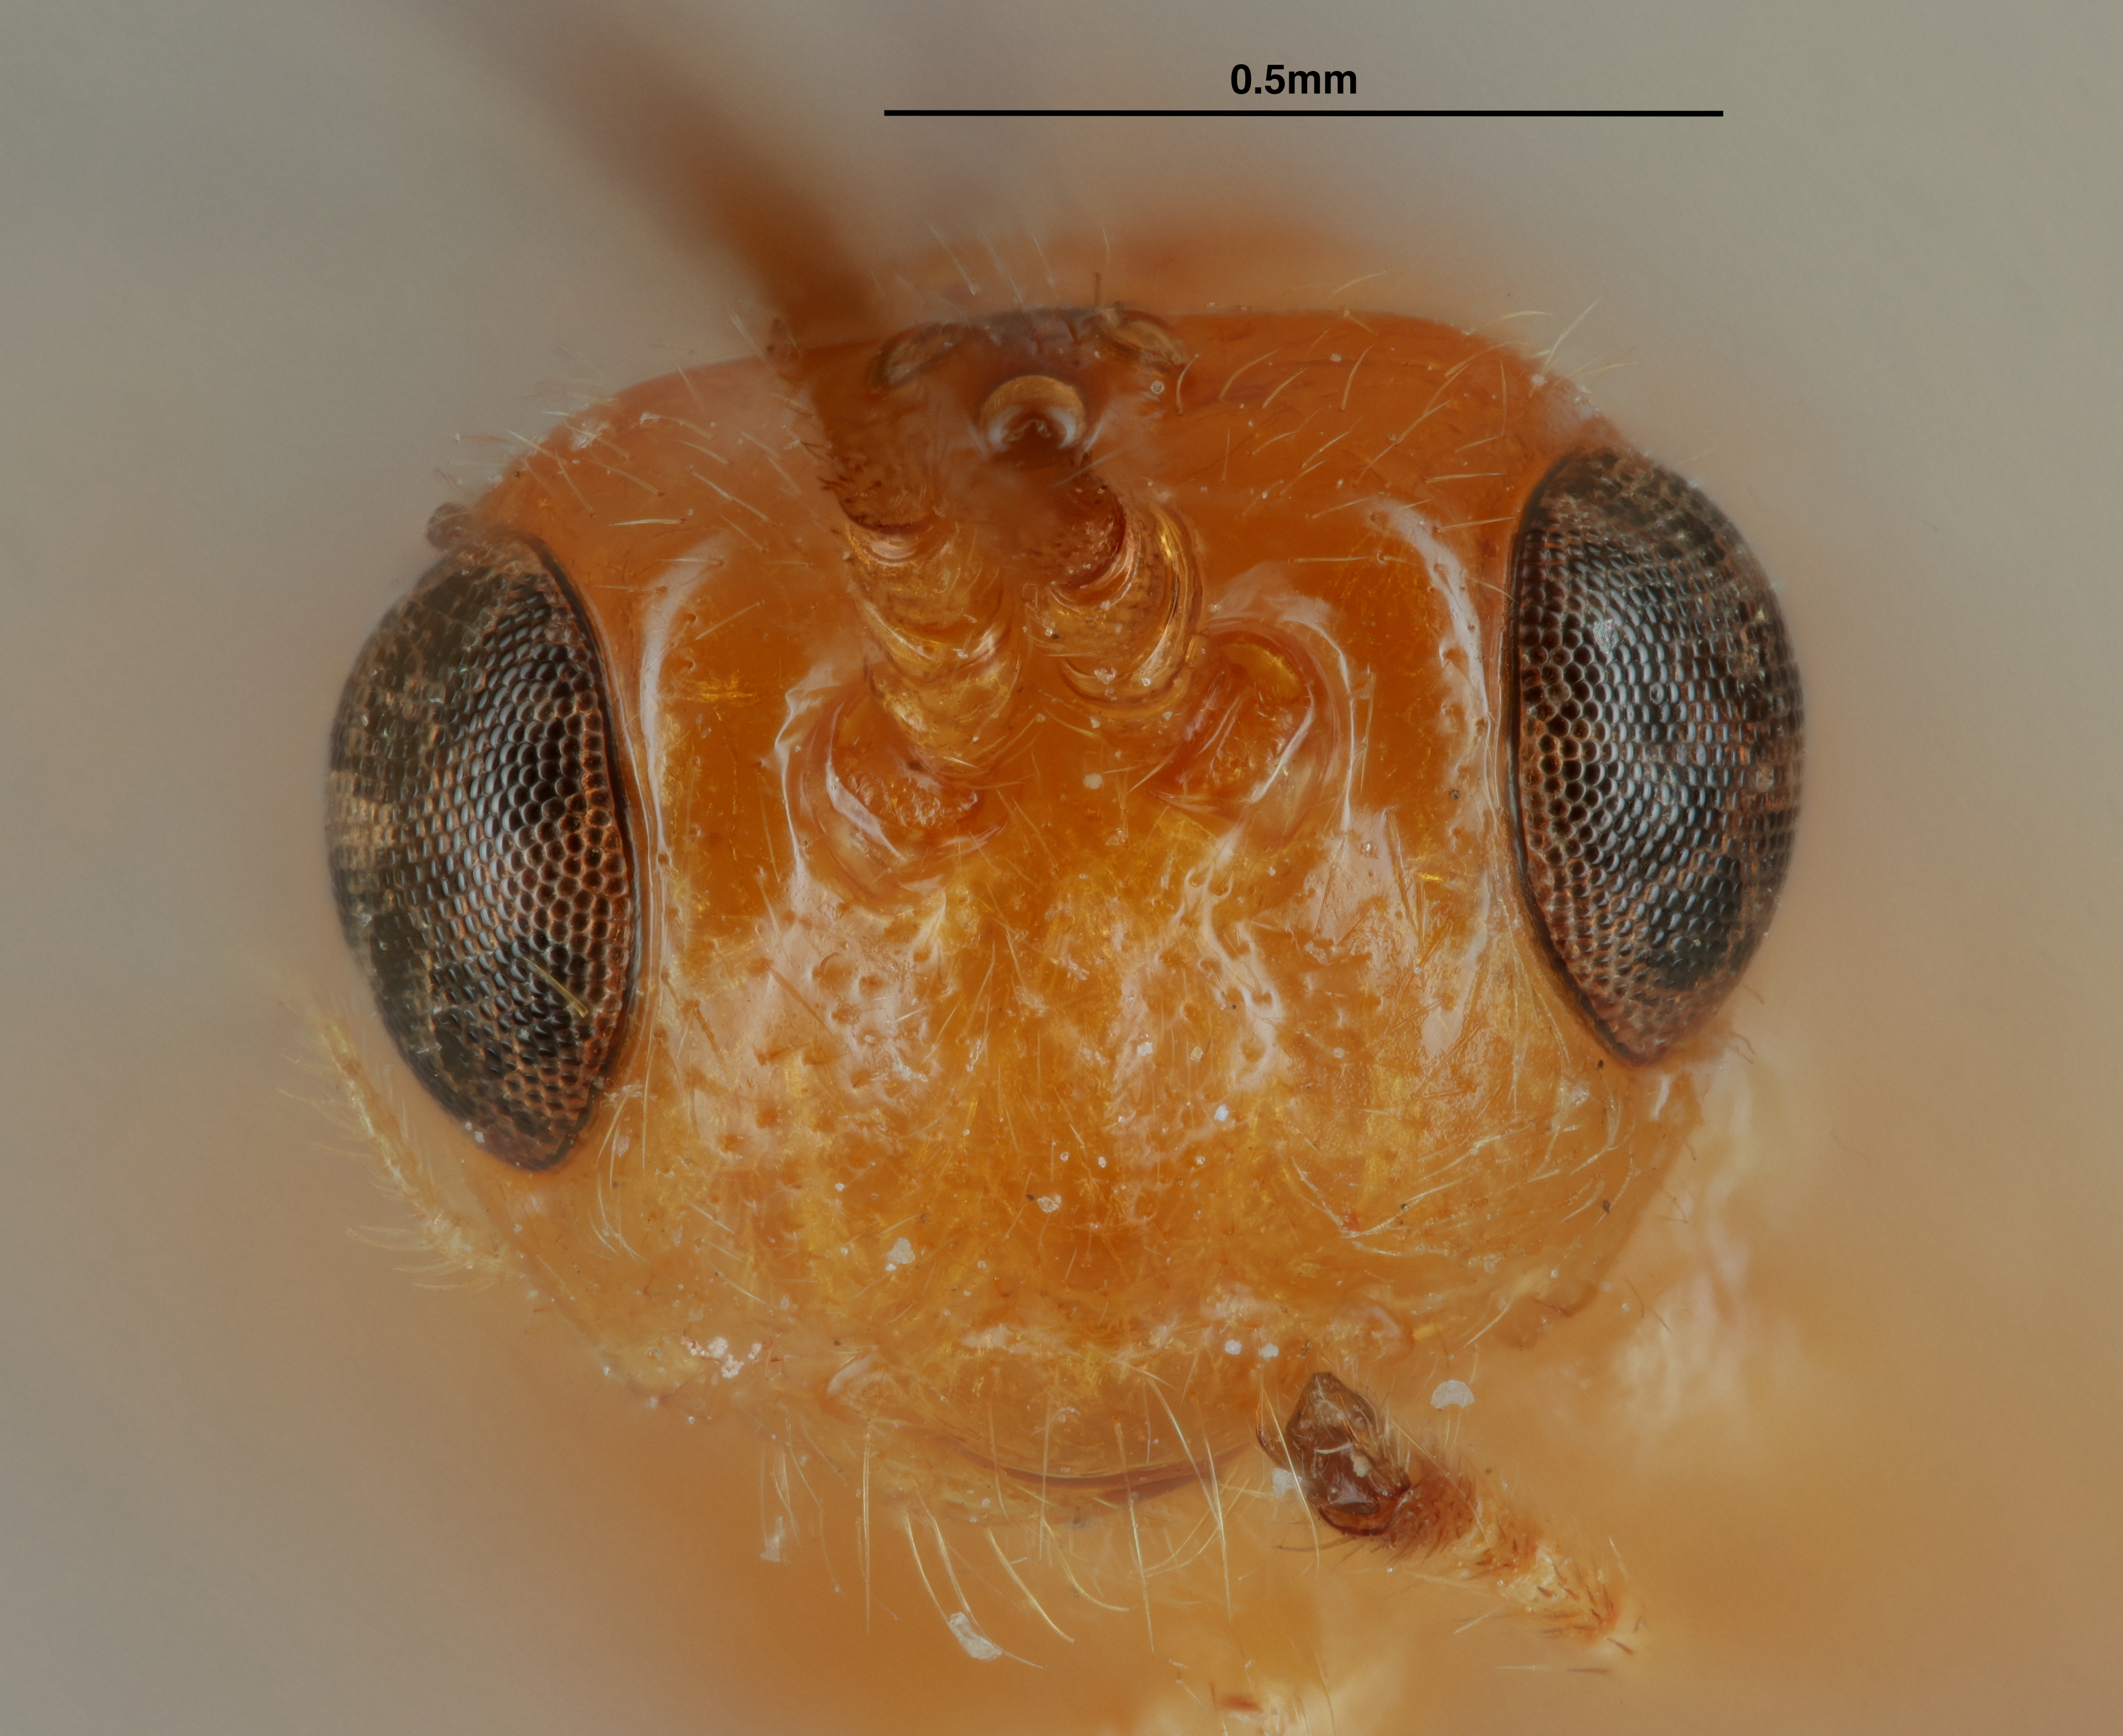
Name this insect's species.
Biosteres acidusae
